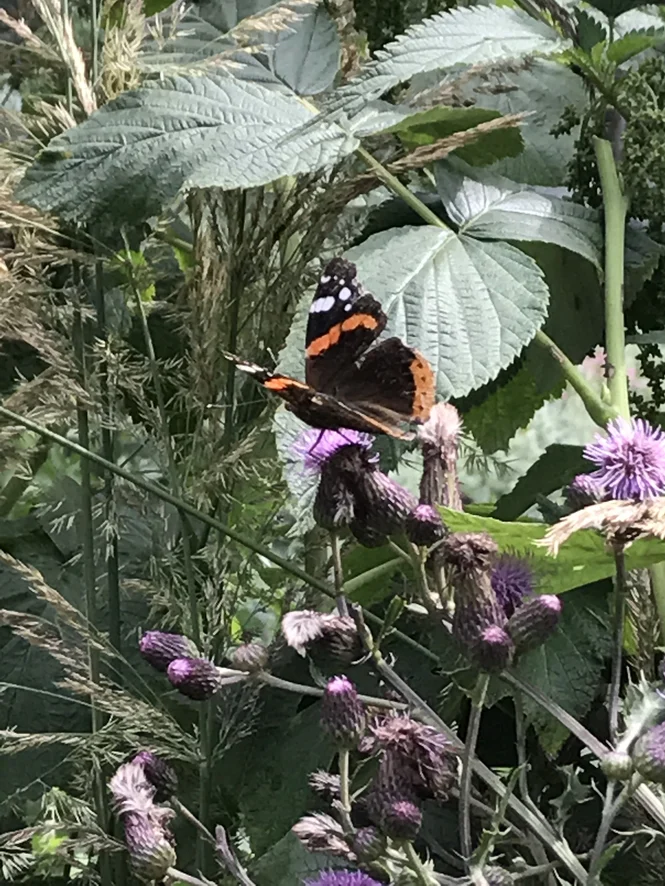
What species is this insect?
Vanessa atalanta
